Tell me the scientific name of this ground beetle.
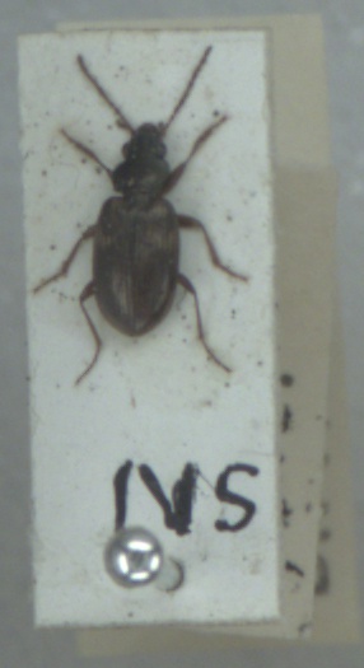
Bembidion varium
